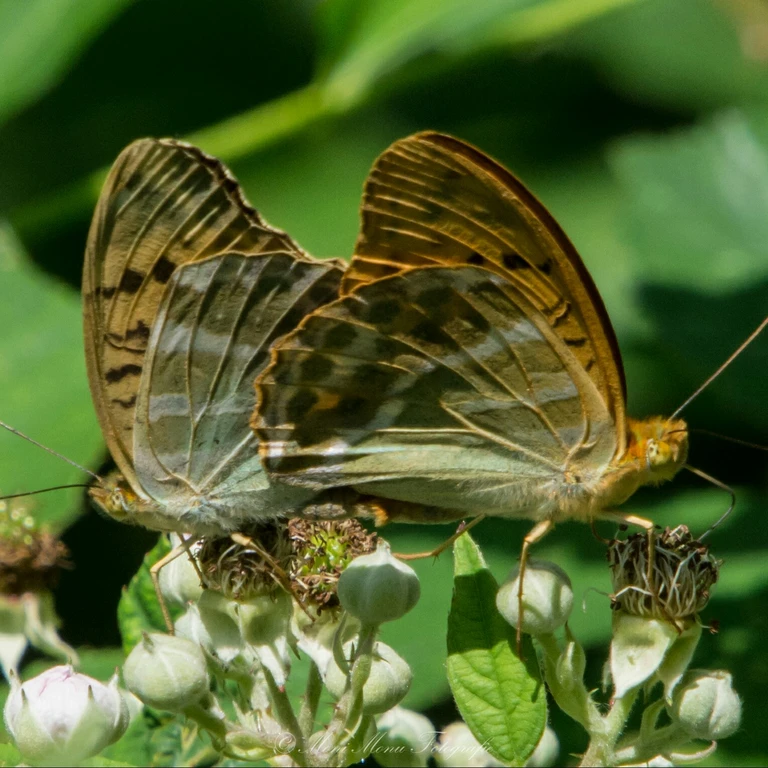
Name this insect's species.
Argynnis paphia
